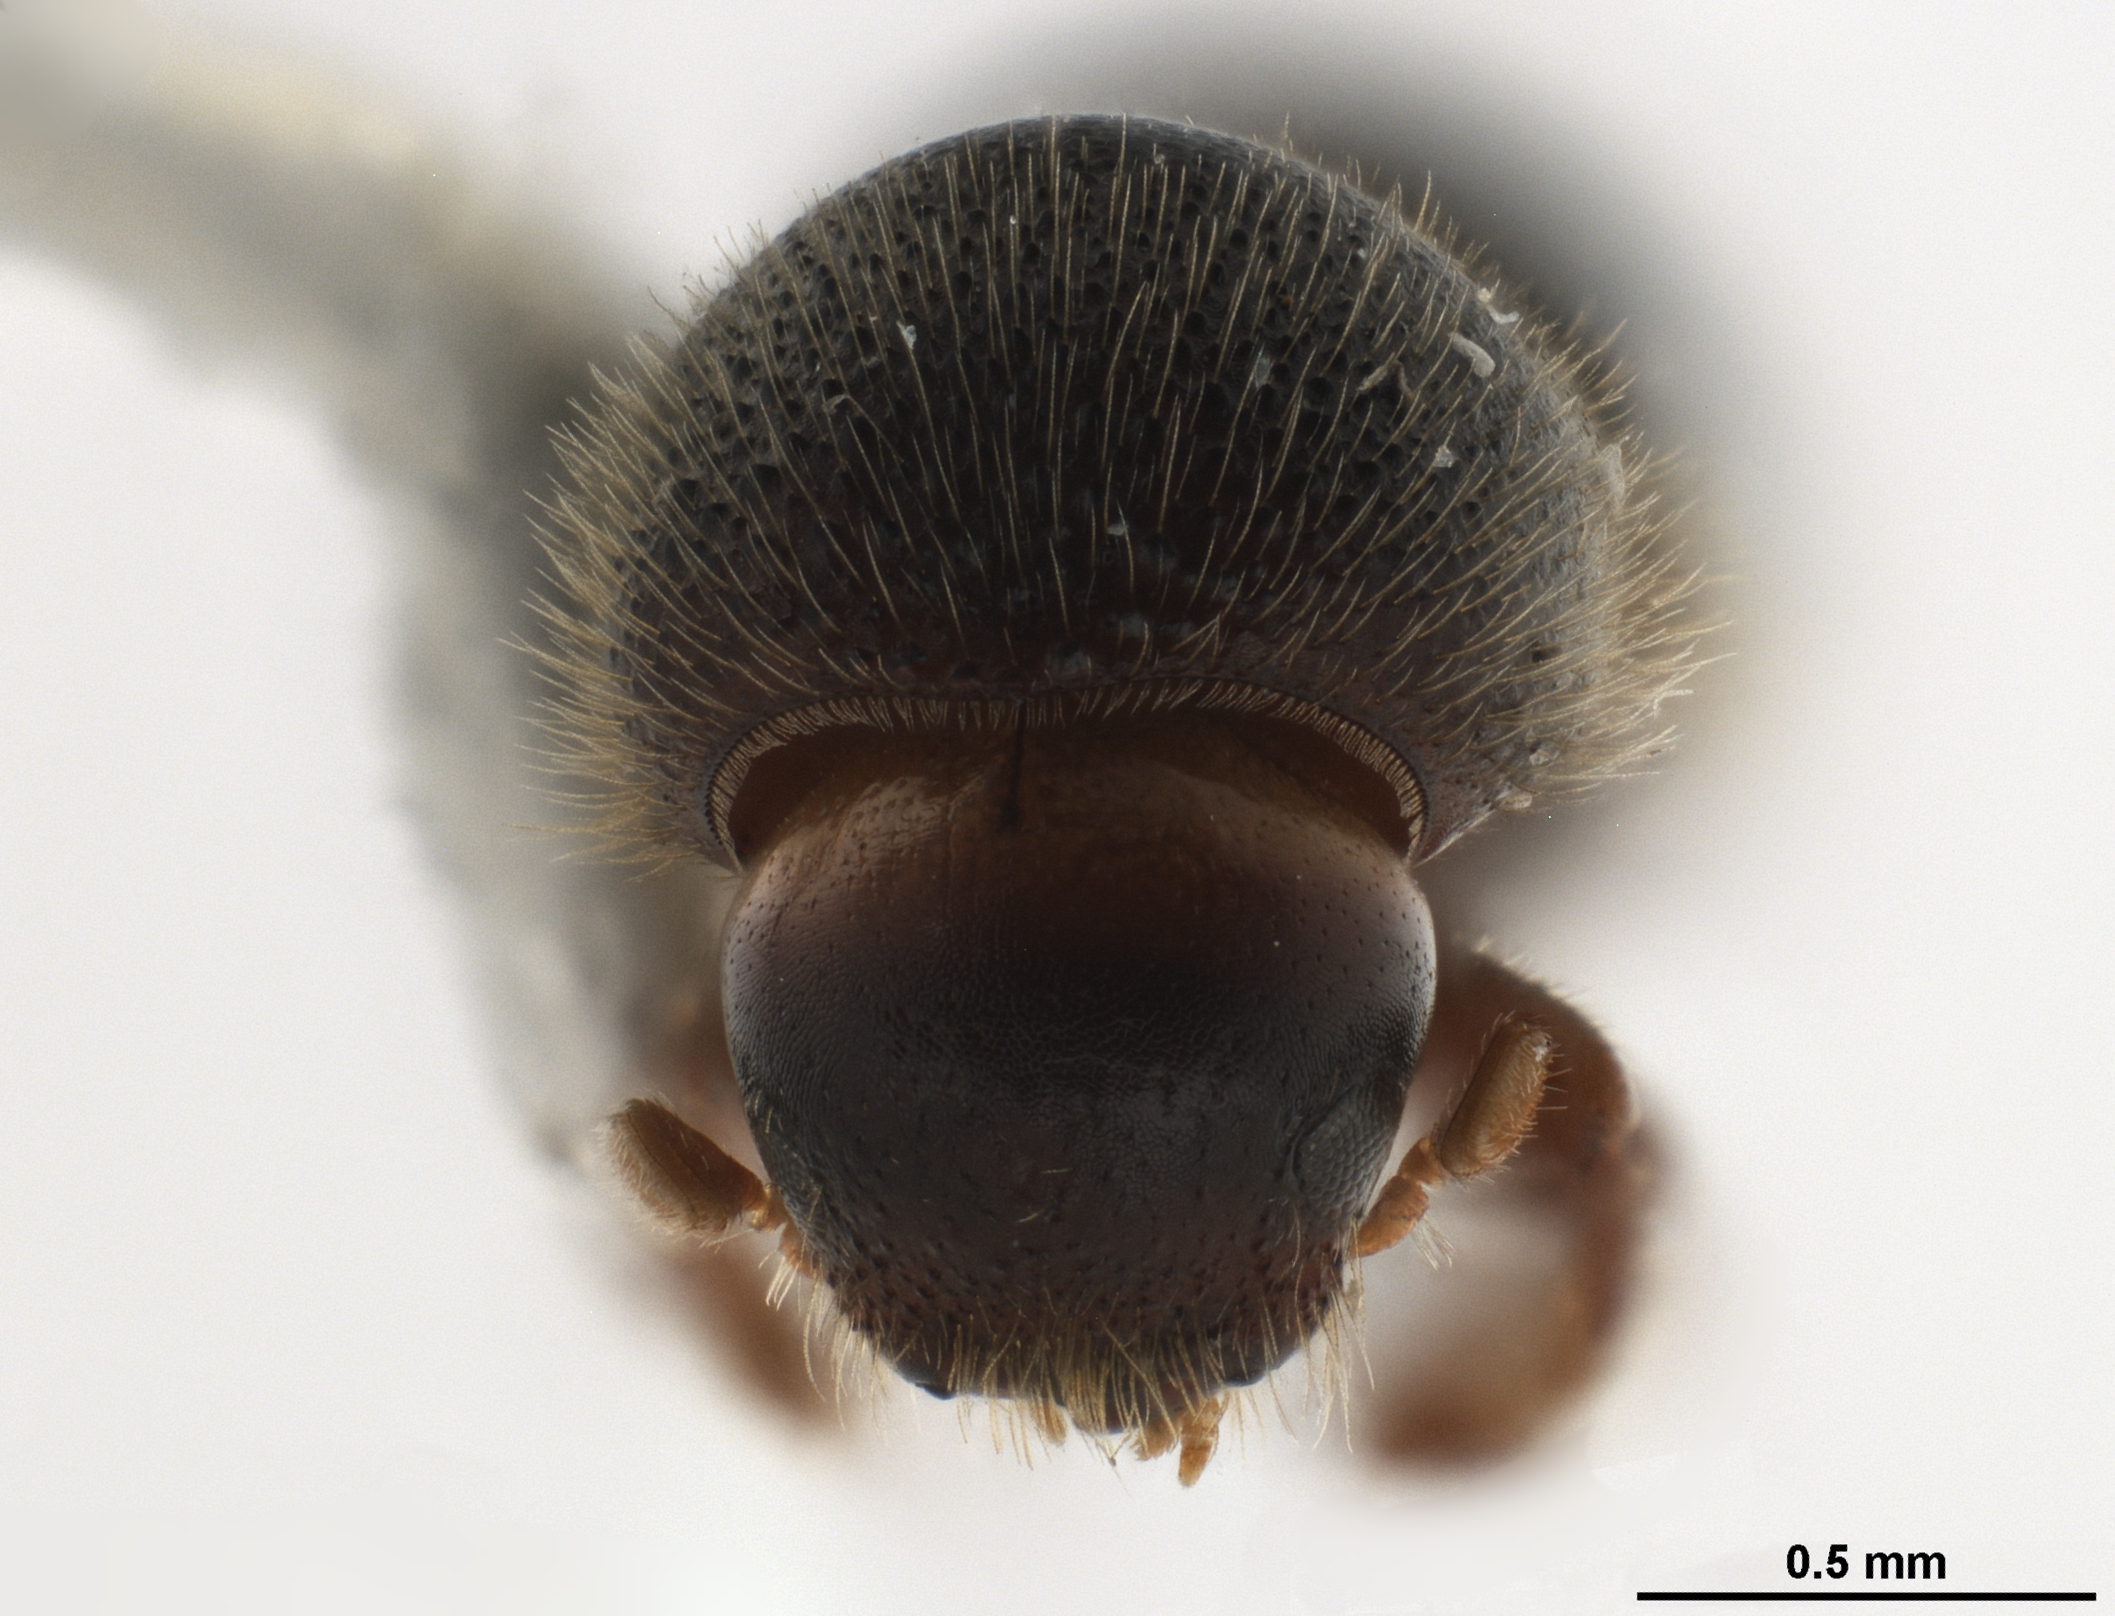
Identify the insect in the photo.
Dryocoetoides capucinus
